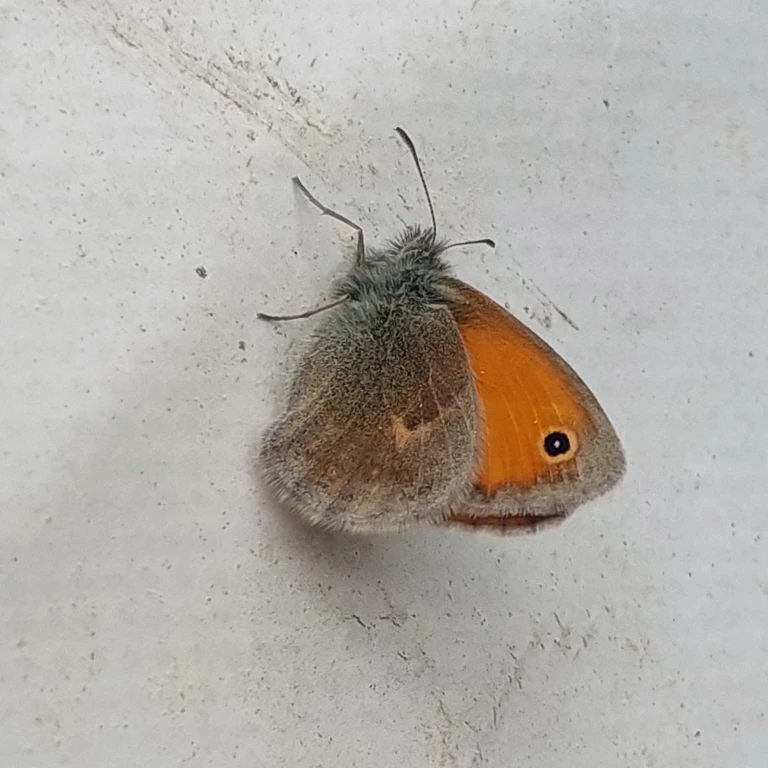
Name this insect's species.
Coenonympha pamphilus
